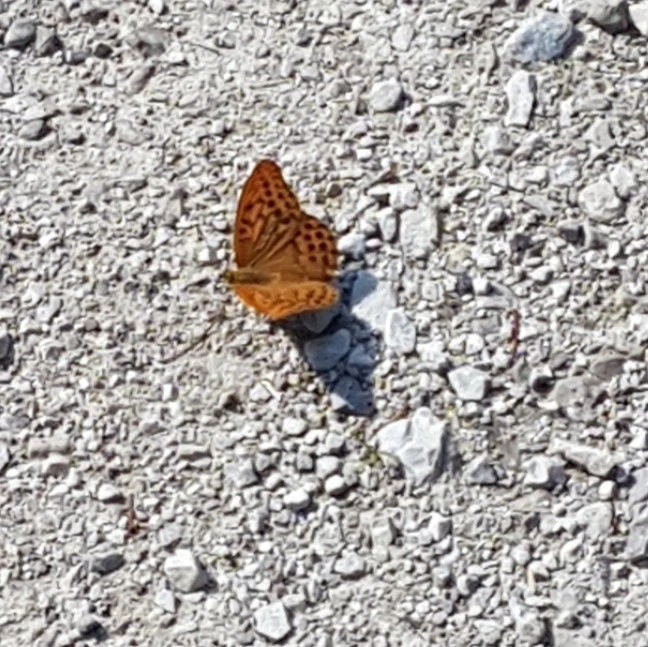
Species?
Argynnis paphia
